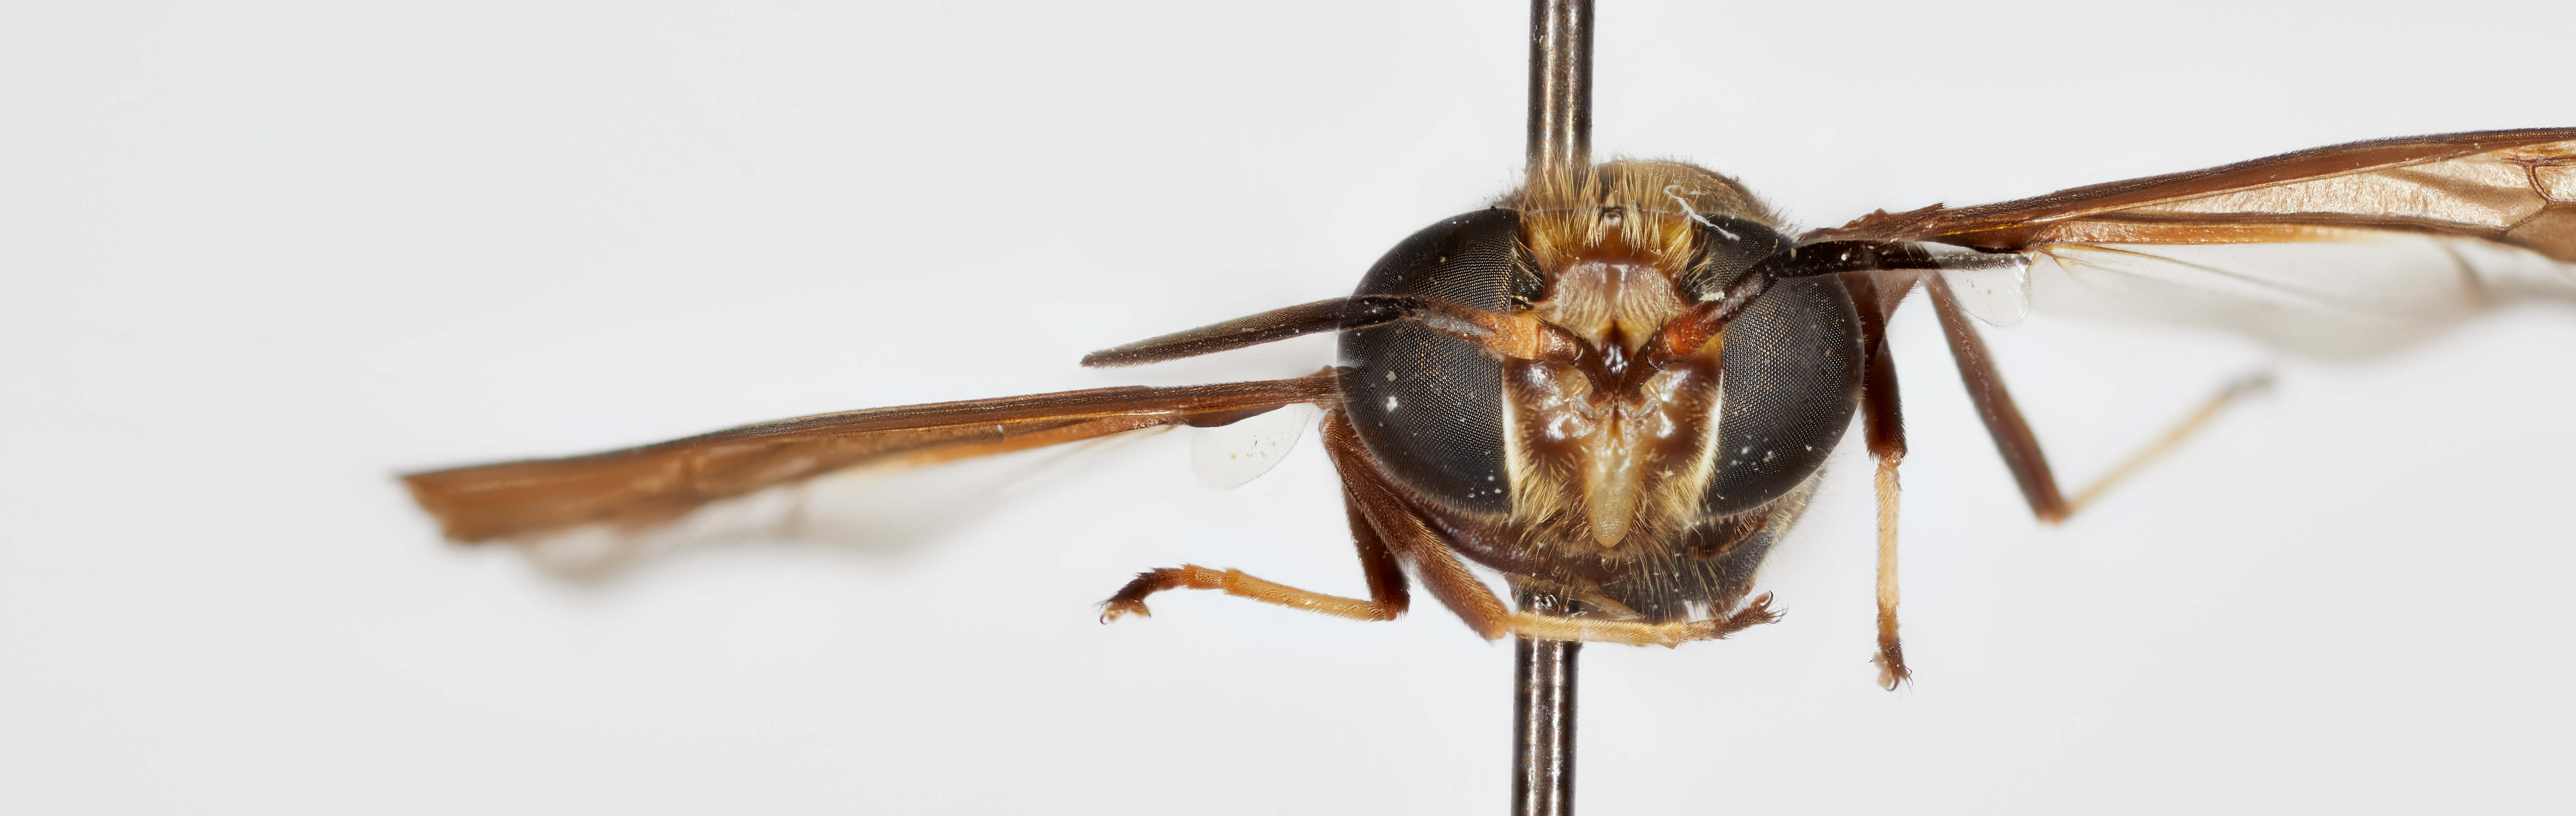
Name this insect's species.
Hermetia panamensis
